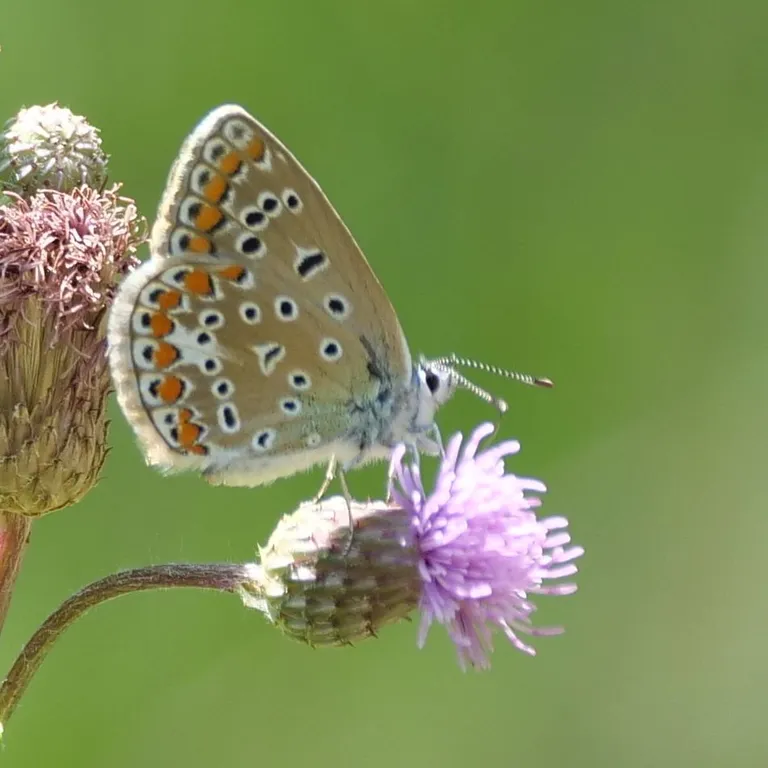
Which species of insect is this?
Polyommatus icarus
